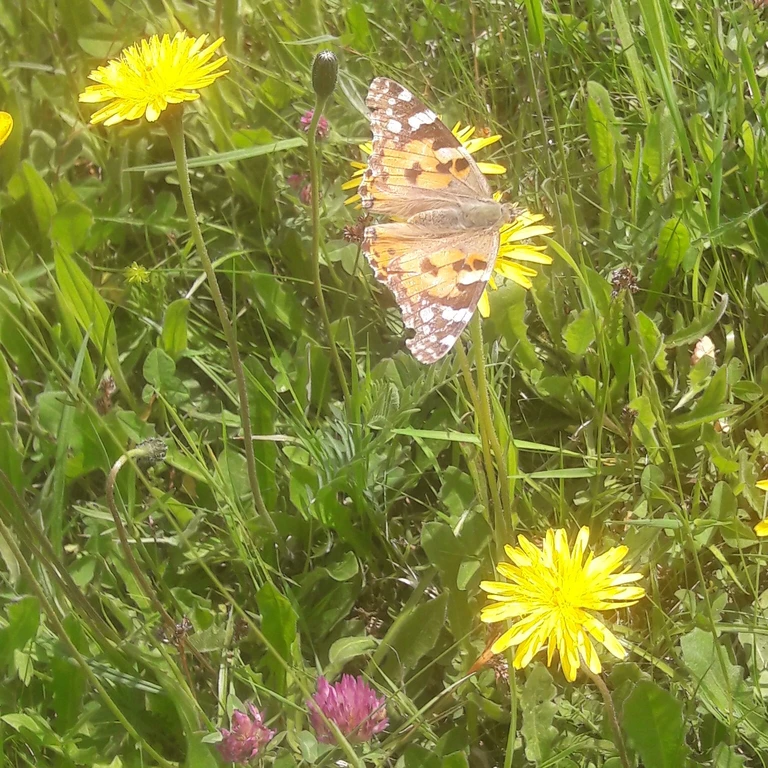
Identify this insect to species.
Vanessa cardui
